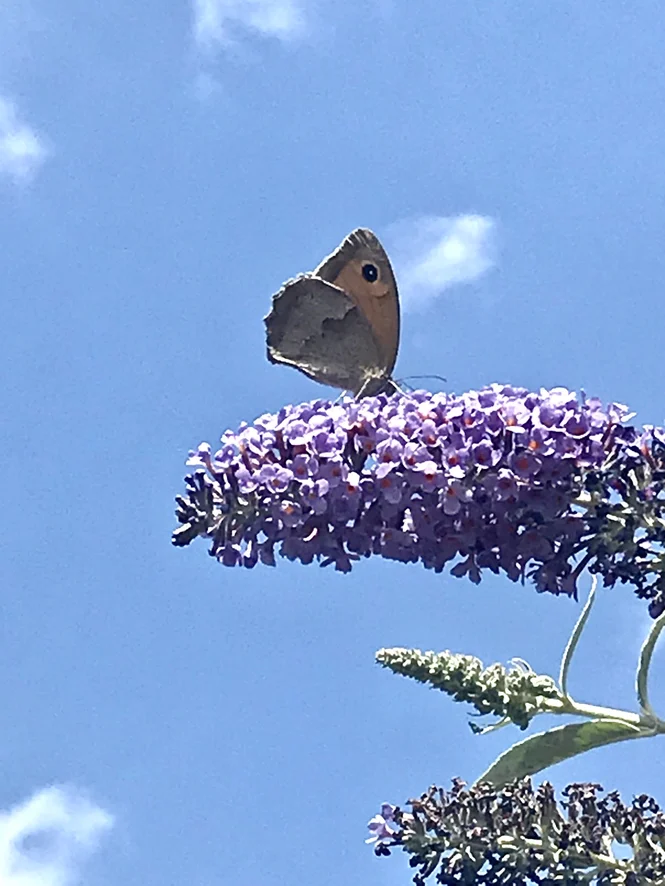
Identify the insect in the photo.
Maniola jurtina
